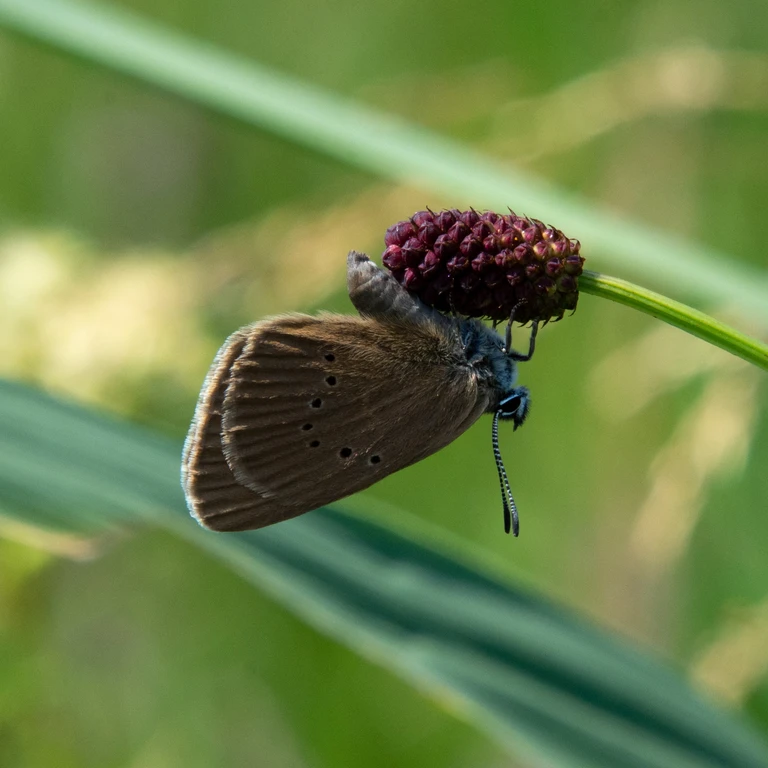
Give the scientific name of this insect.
Phengaris nausithous (also Maculinea nausithous)
